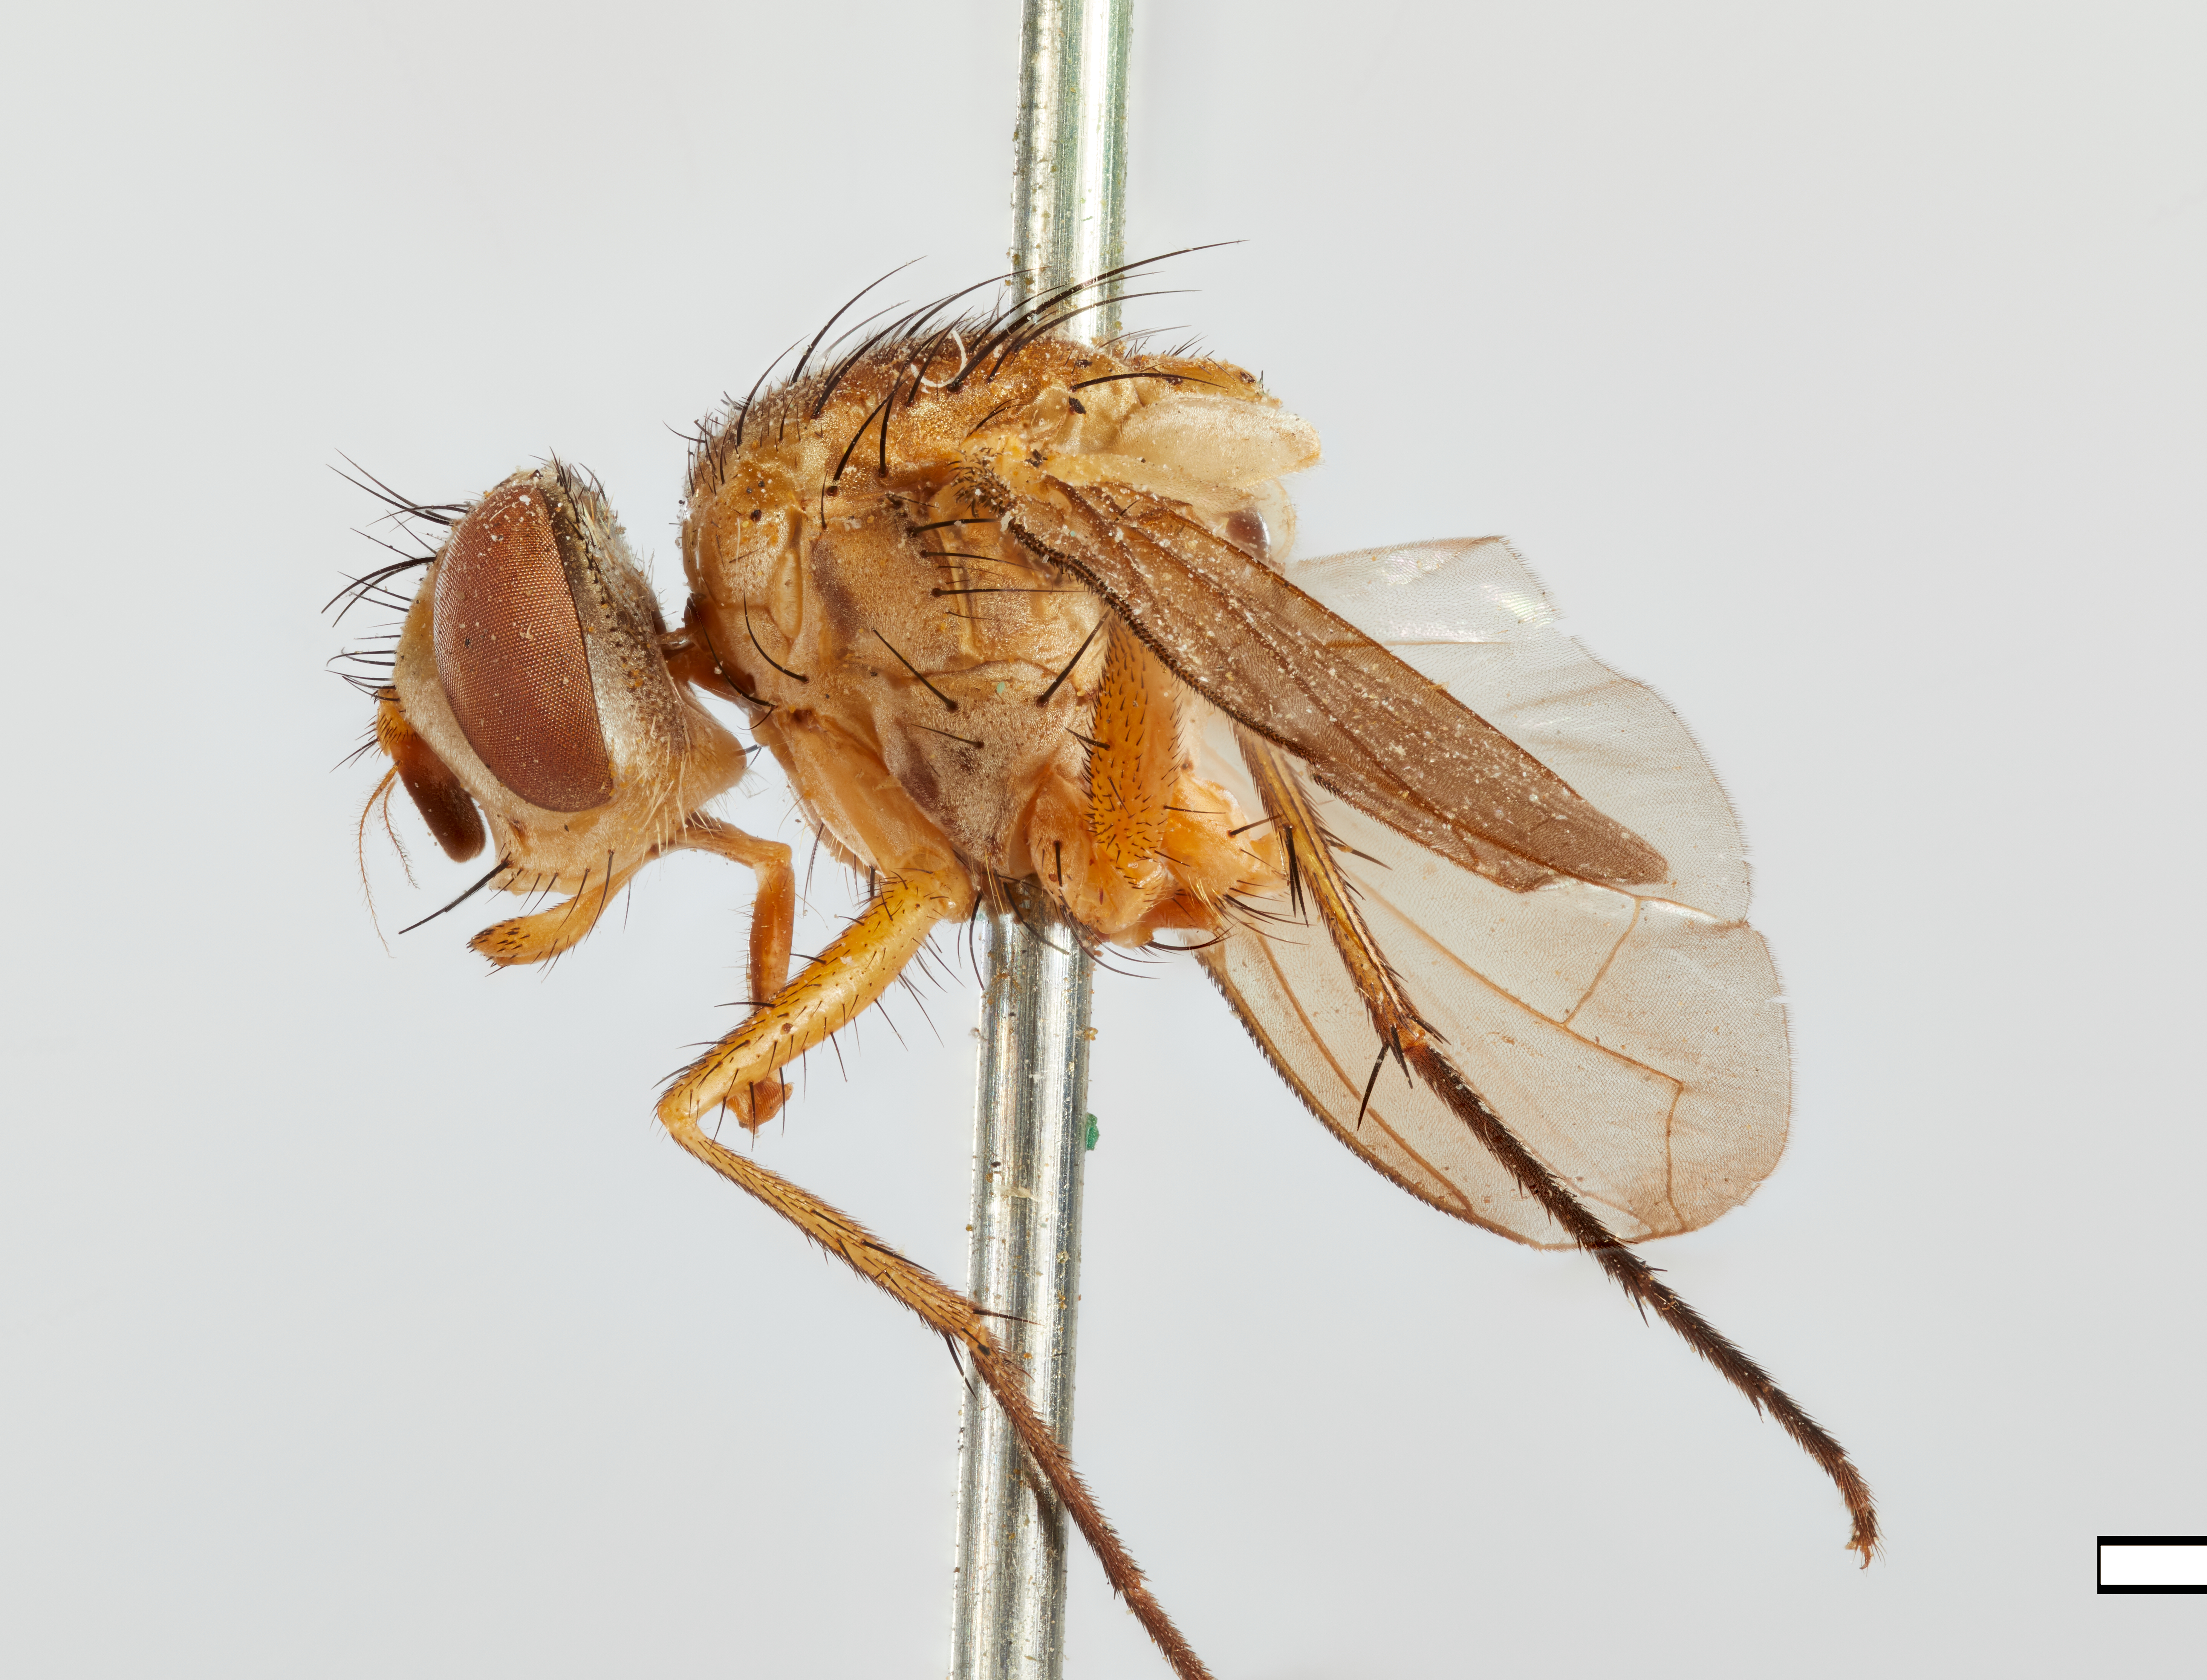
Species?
Leskiopalpus calidus
